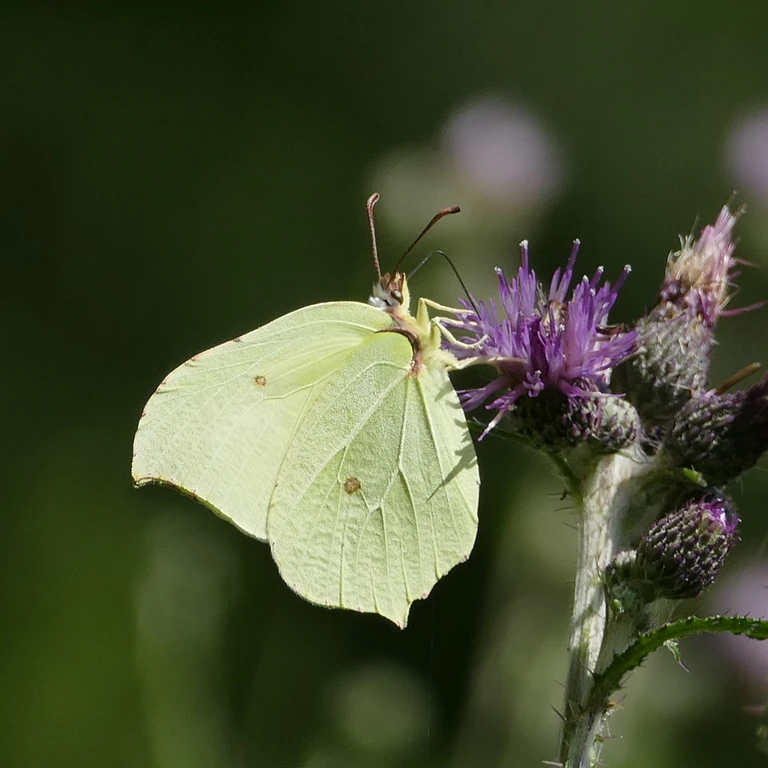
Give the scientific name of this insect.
Gonepteryx rhamni
